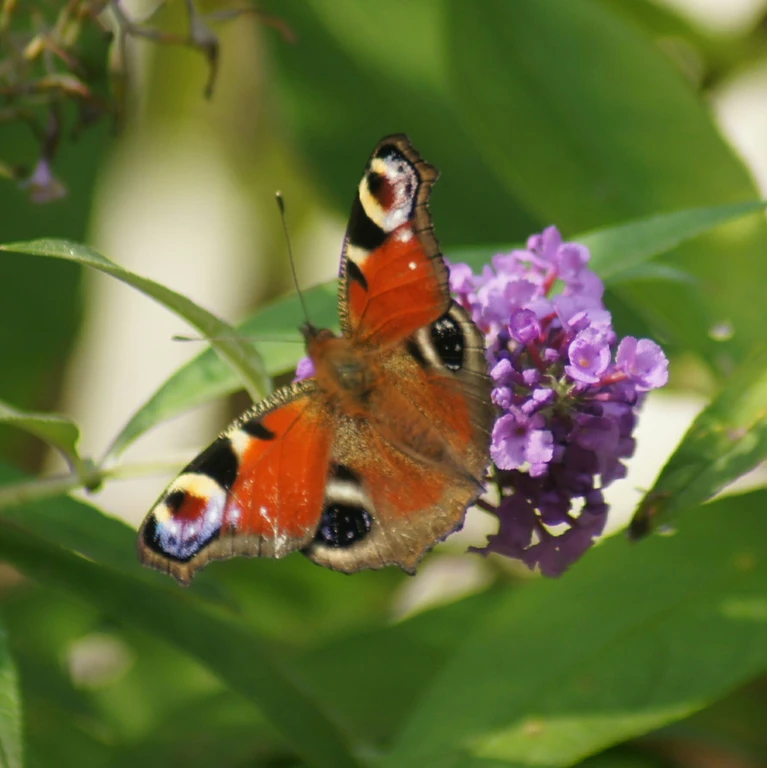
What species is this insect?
Aglais io
